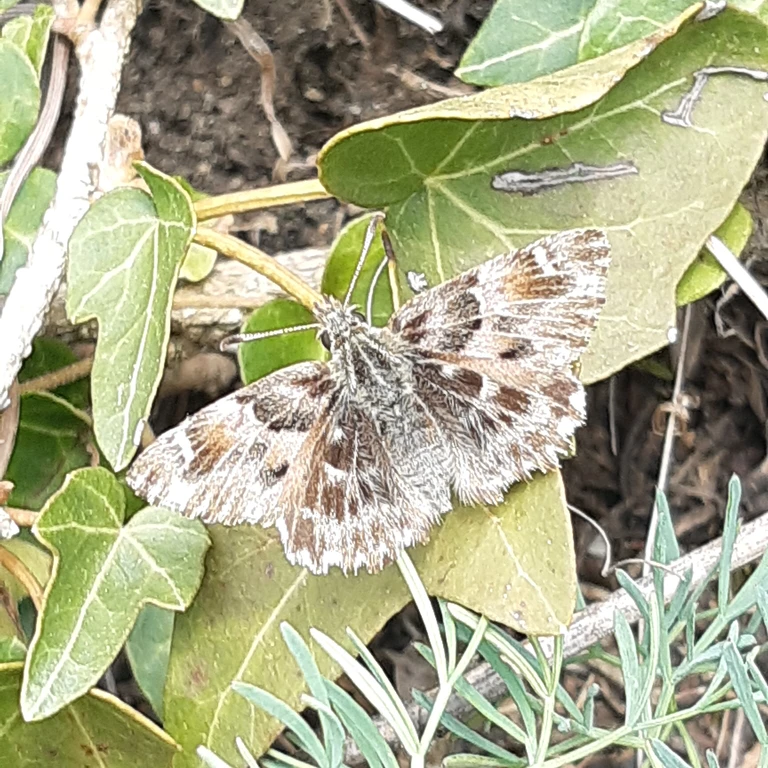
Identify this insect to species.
Carcharodus alceae
